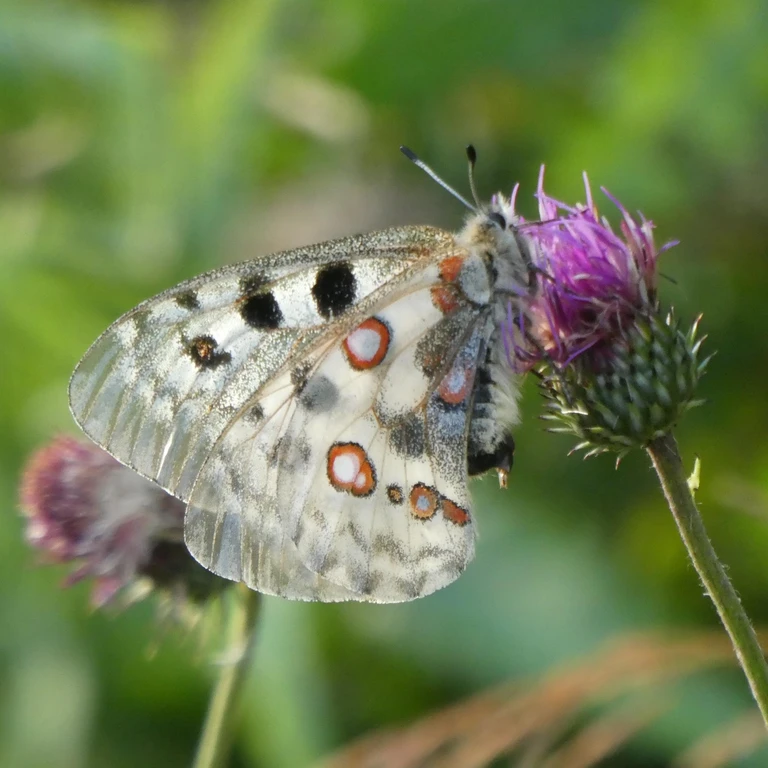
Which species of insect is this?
Parnassius apollo
